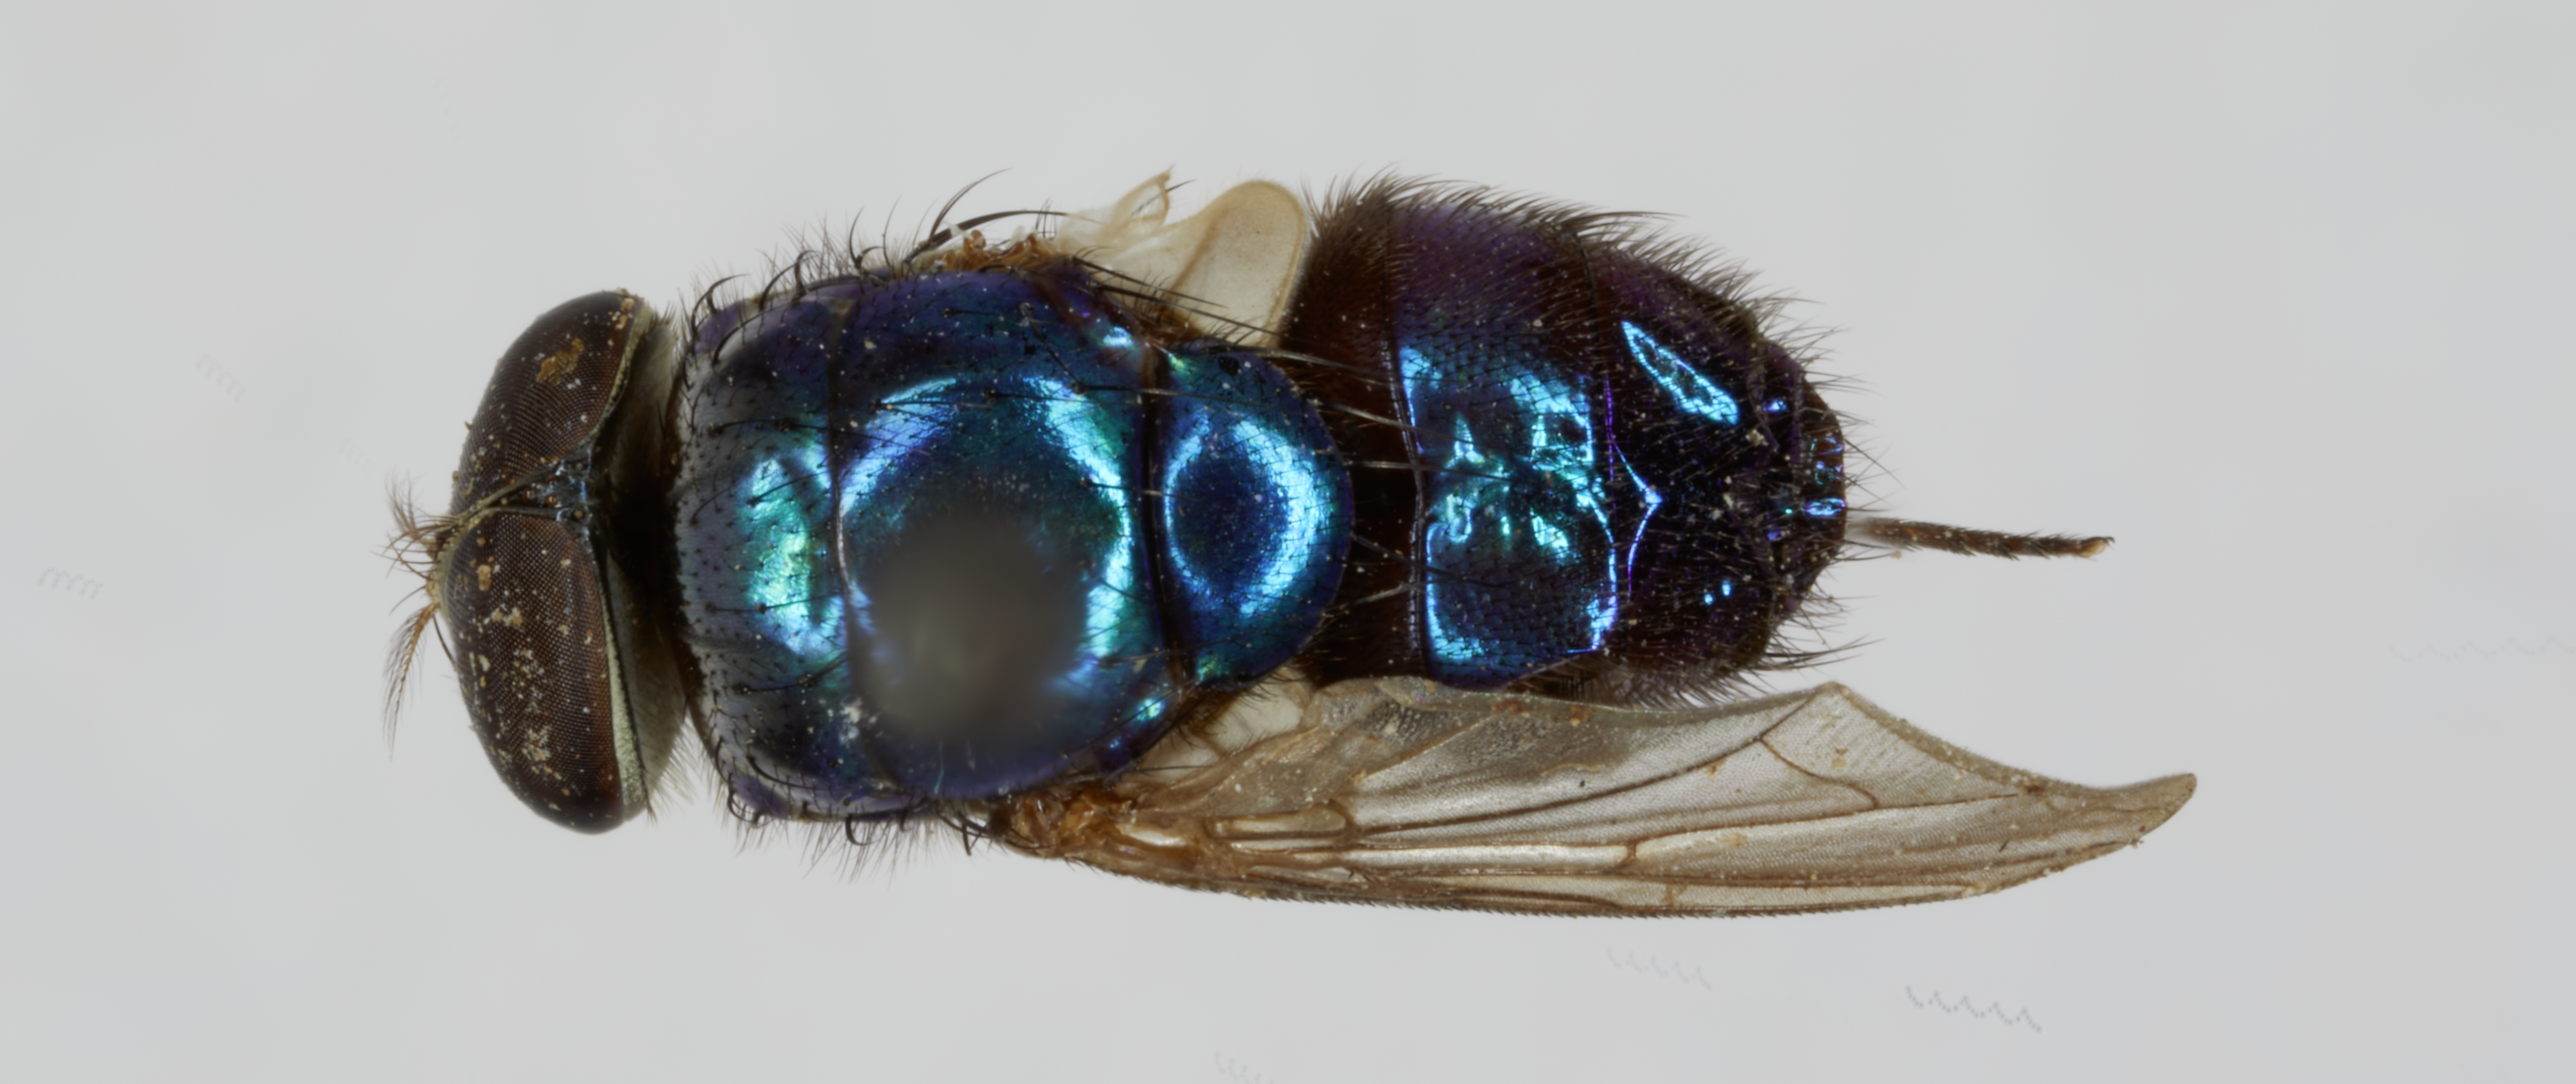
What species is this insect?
Lucilia rica (also Phaenicia rica)
